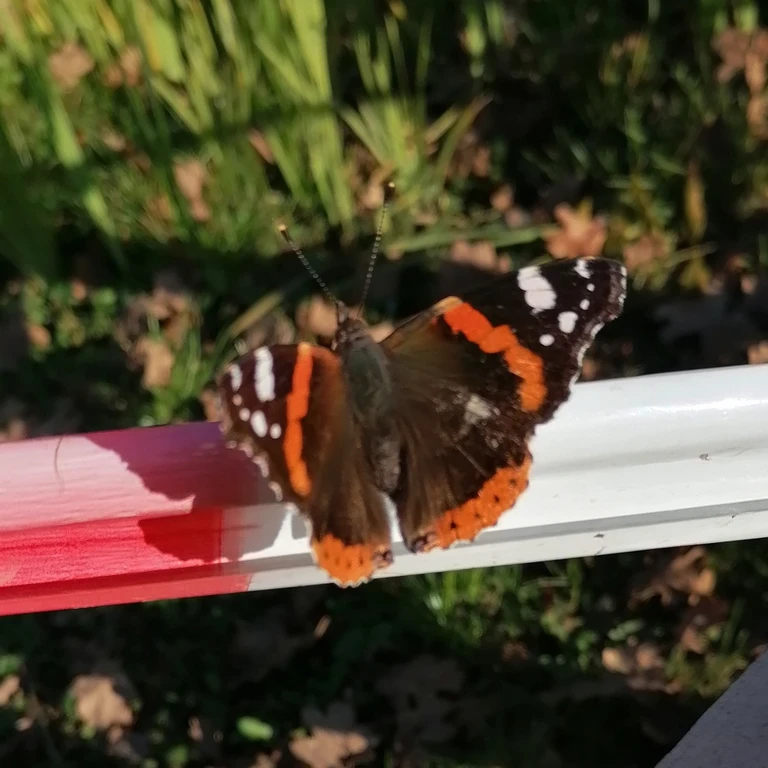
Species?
Vanessa atalanta
